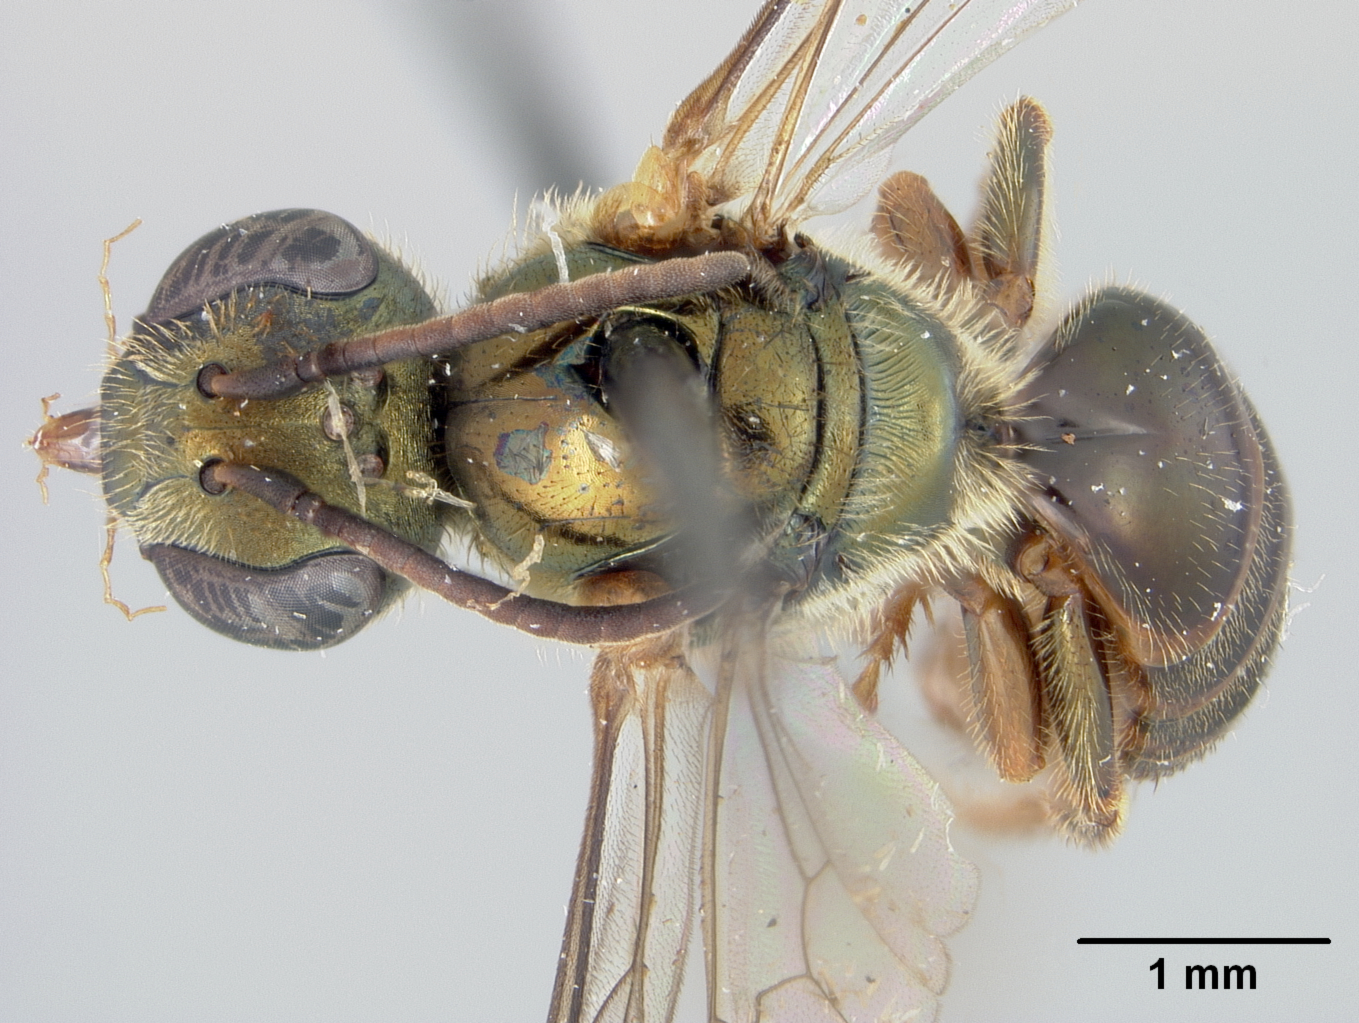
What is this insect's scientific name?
Halictus nummatus
